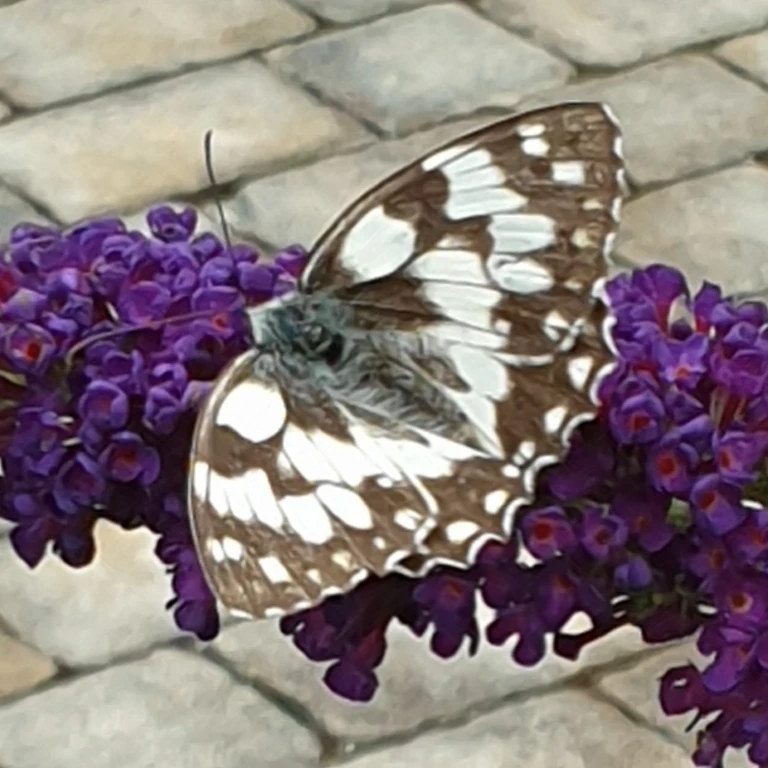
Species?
Melanargia galathea
